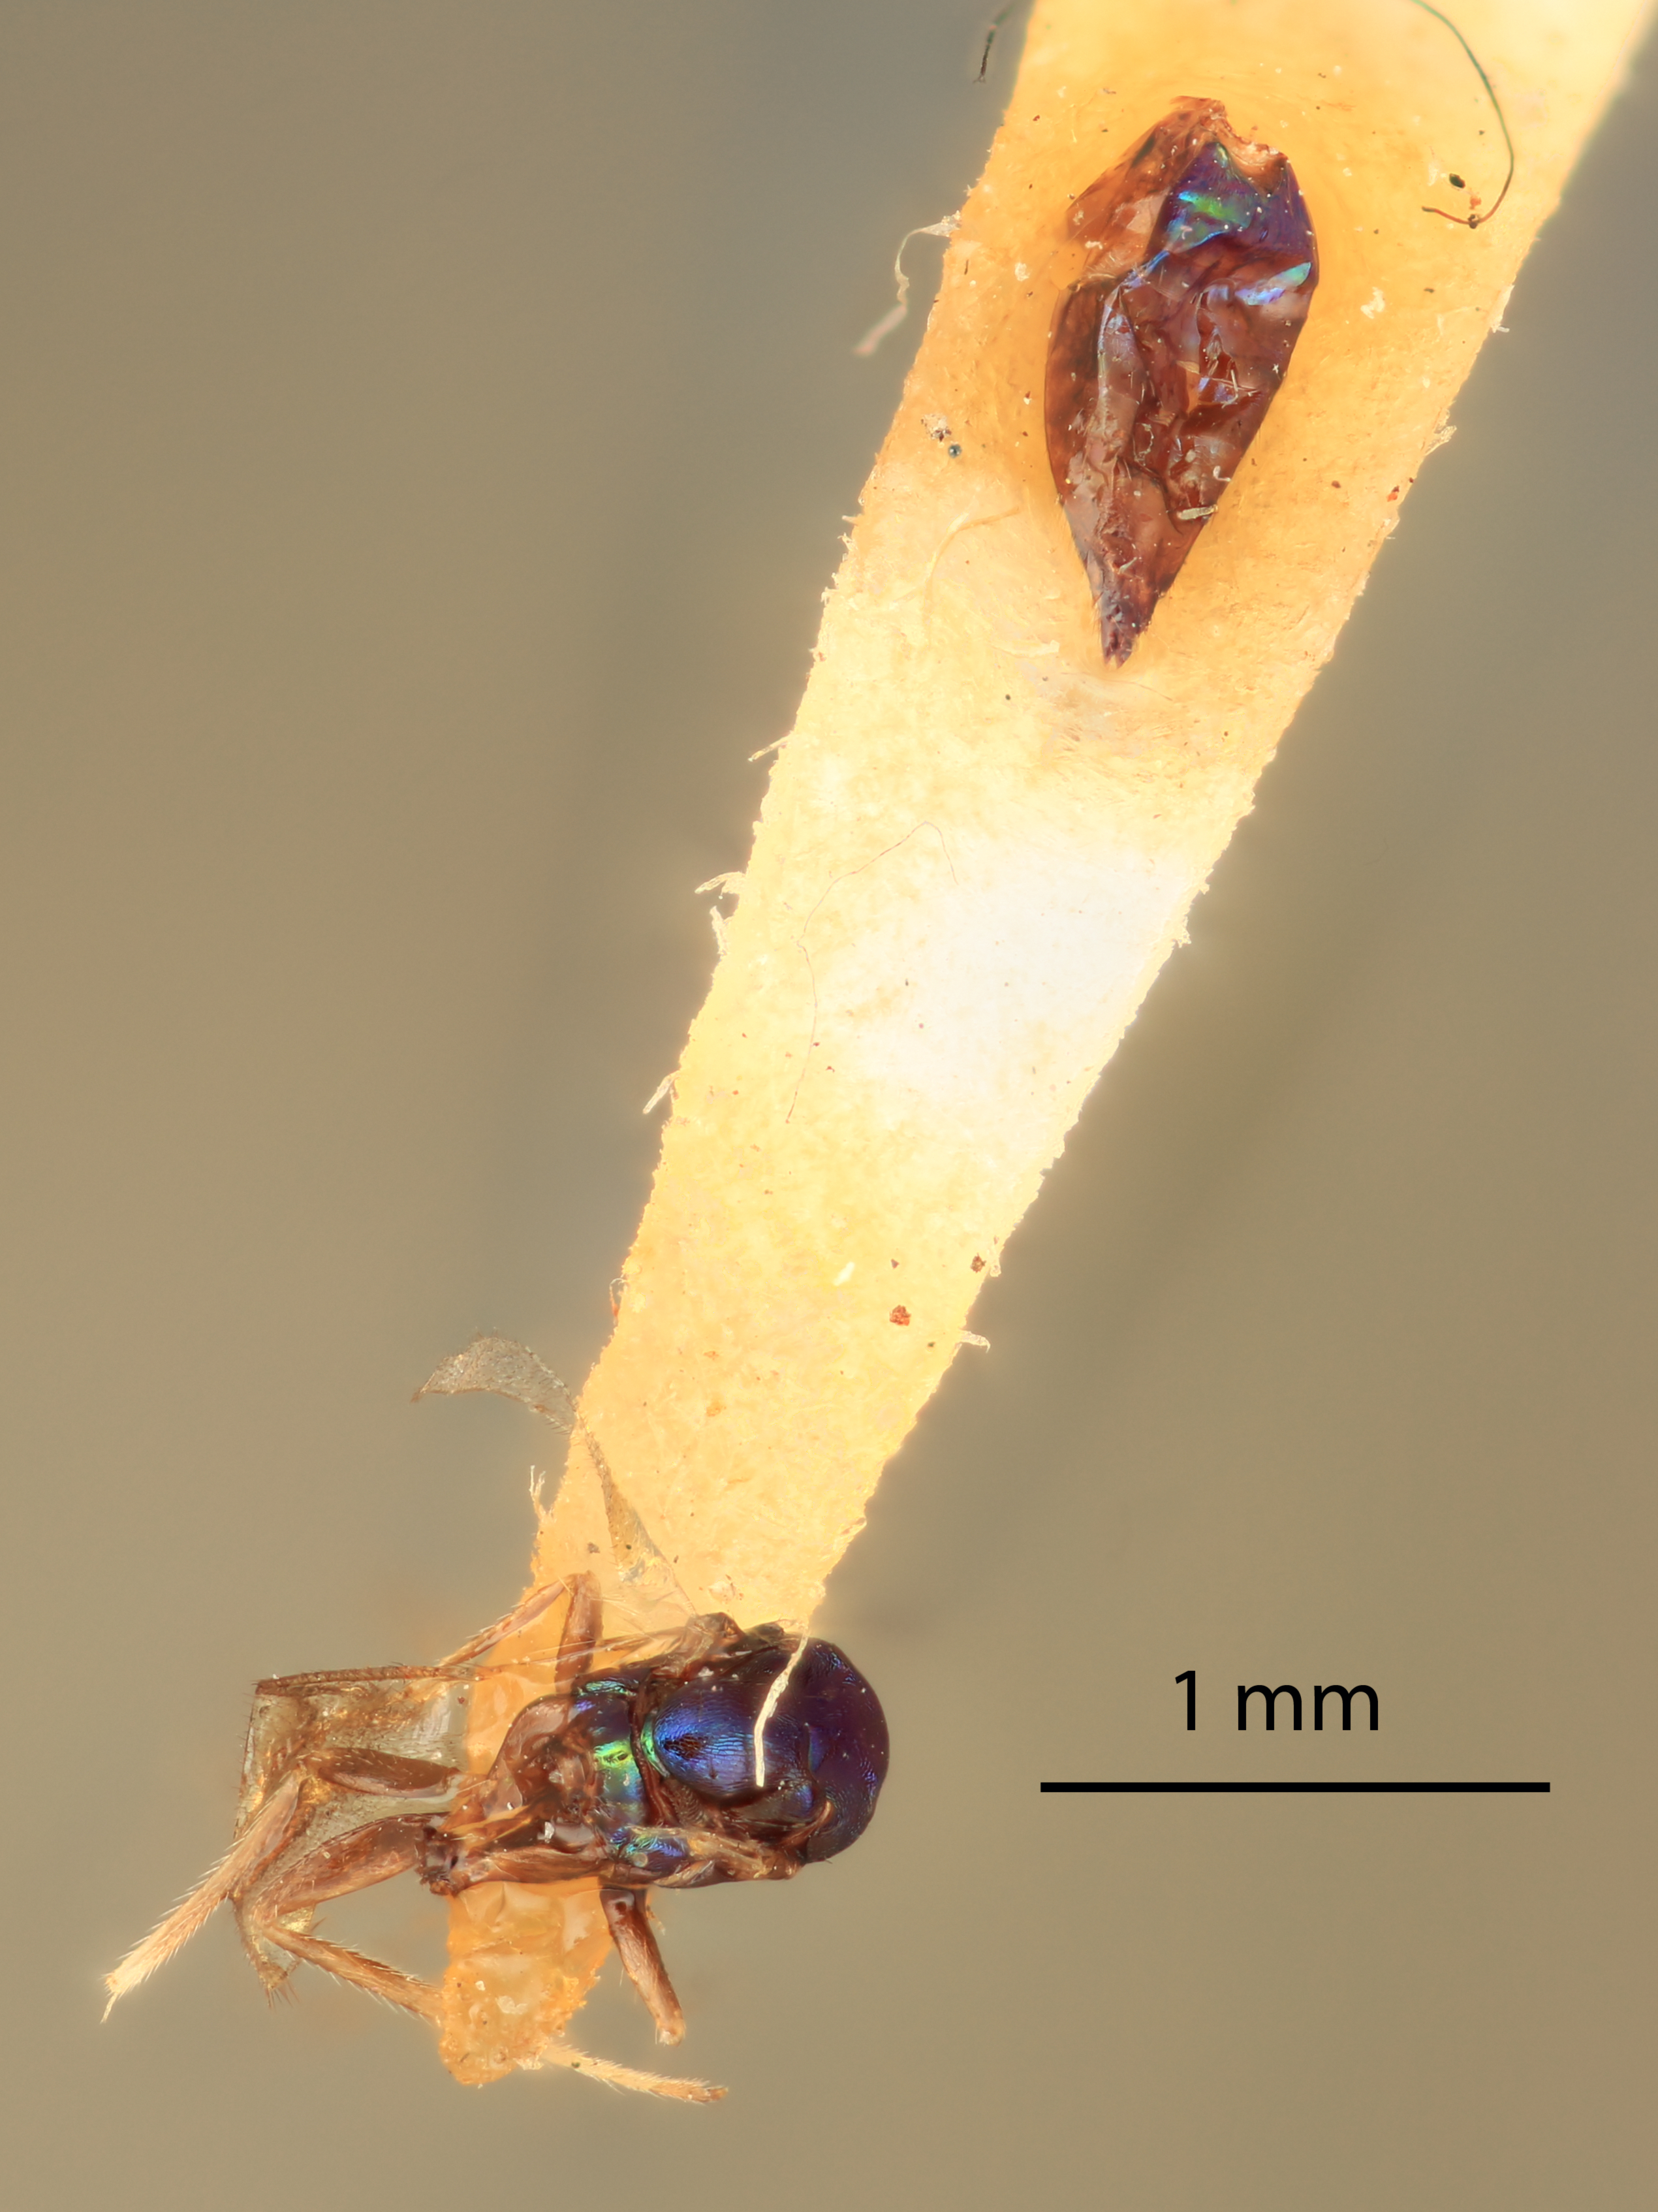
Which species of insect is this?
Chrysocharomyia eleganta
